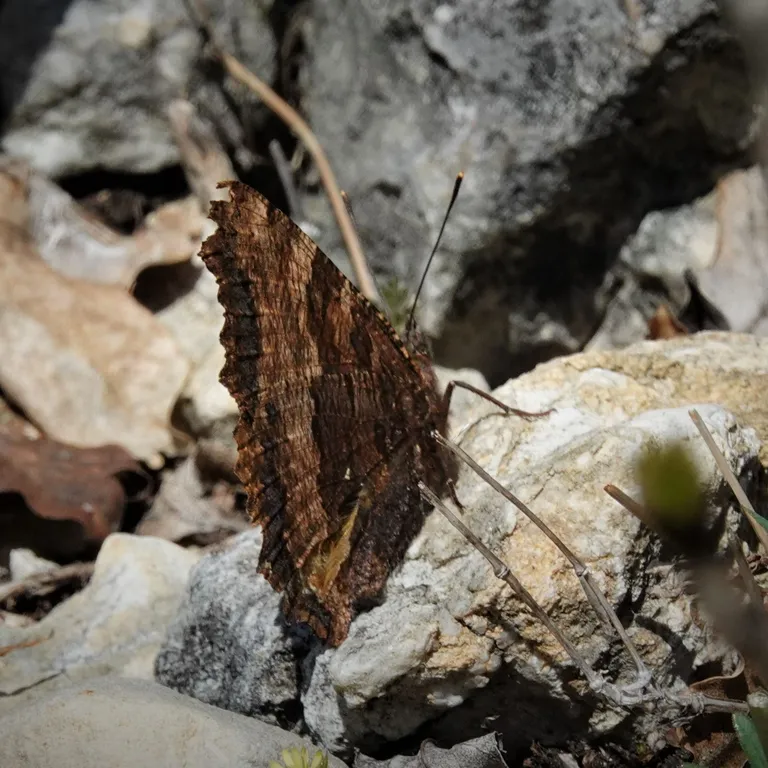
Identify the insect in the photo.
Nymphalis polychloros
